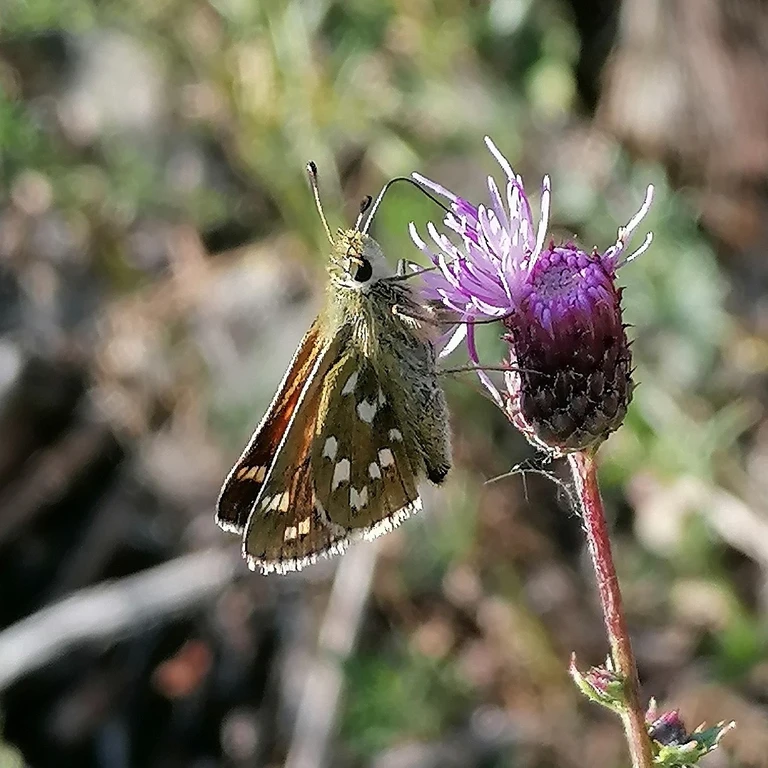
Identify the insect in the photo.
Hesperia comma
